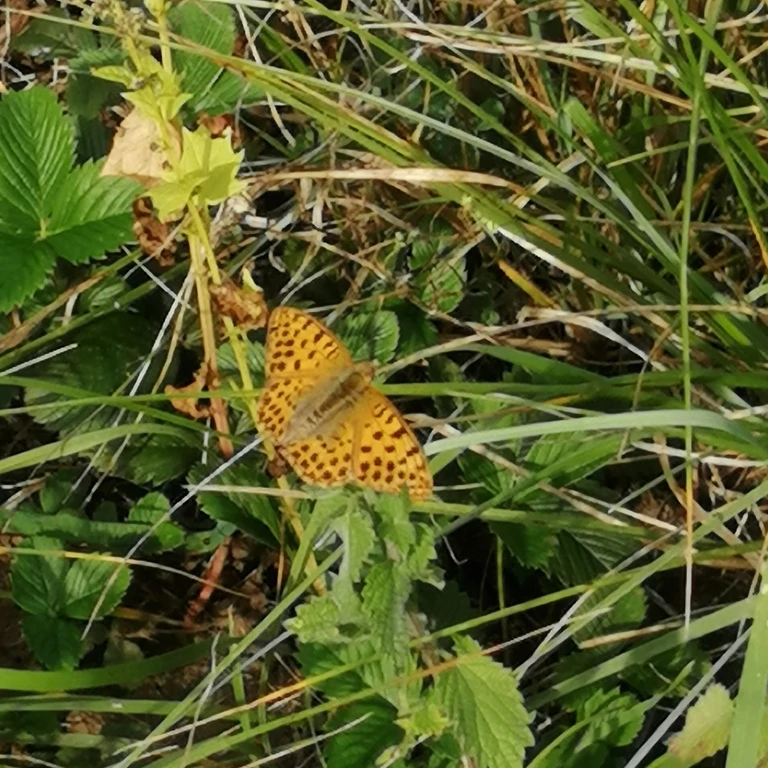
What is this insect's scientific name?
Issoria lathonia
